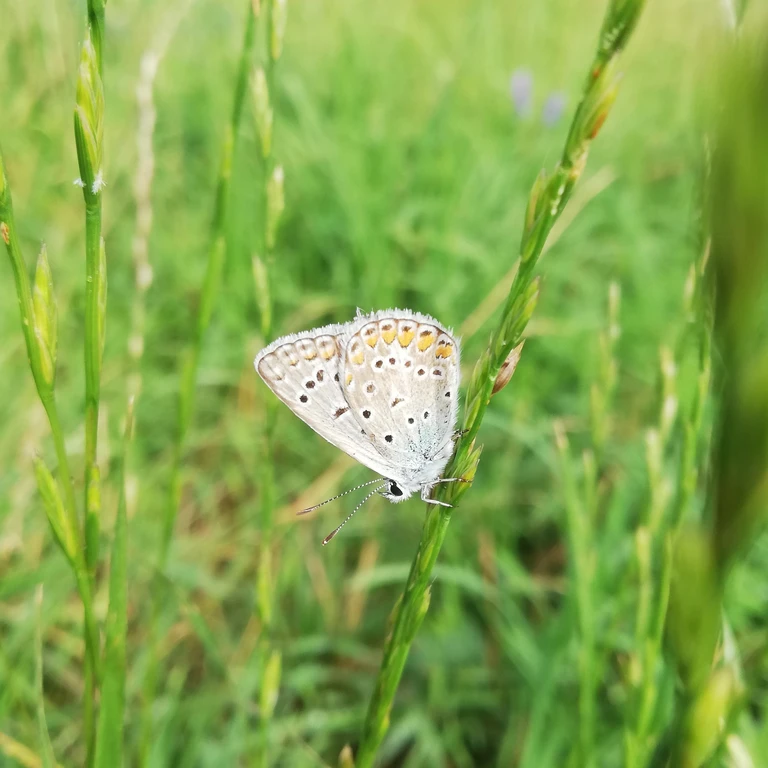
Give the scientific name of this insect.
Polyommatus icarus
